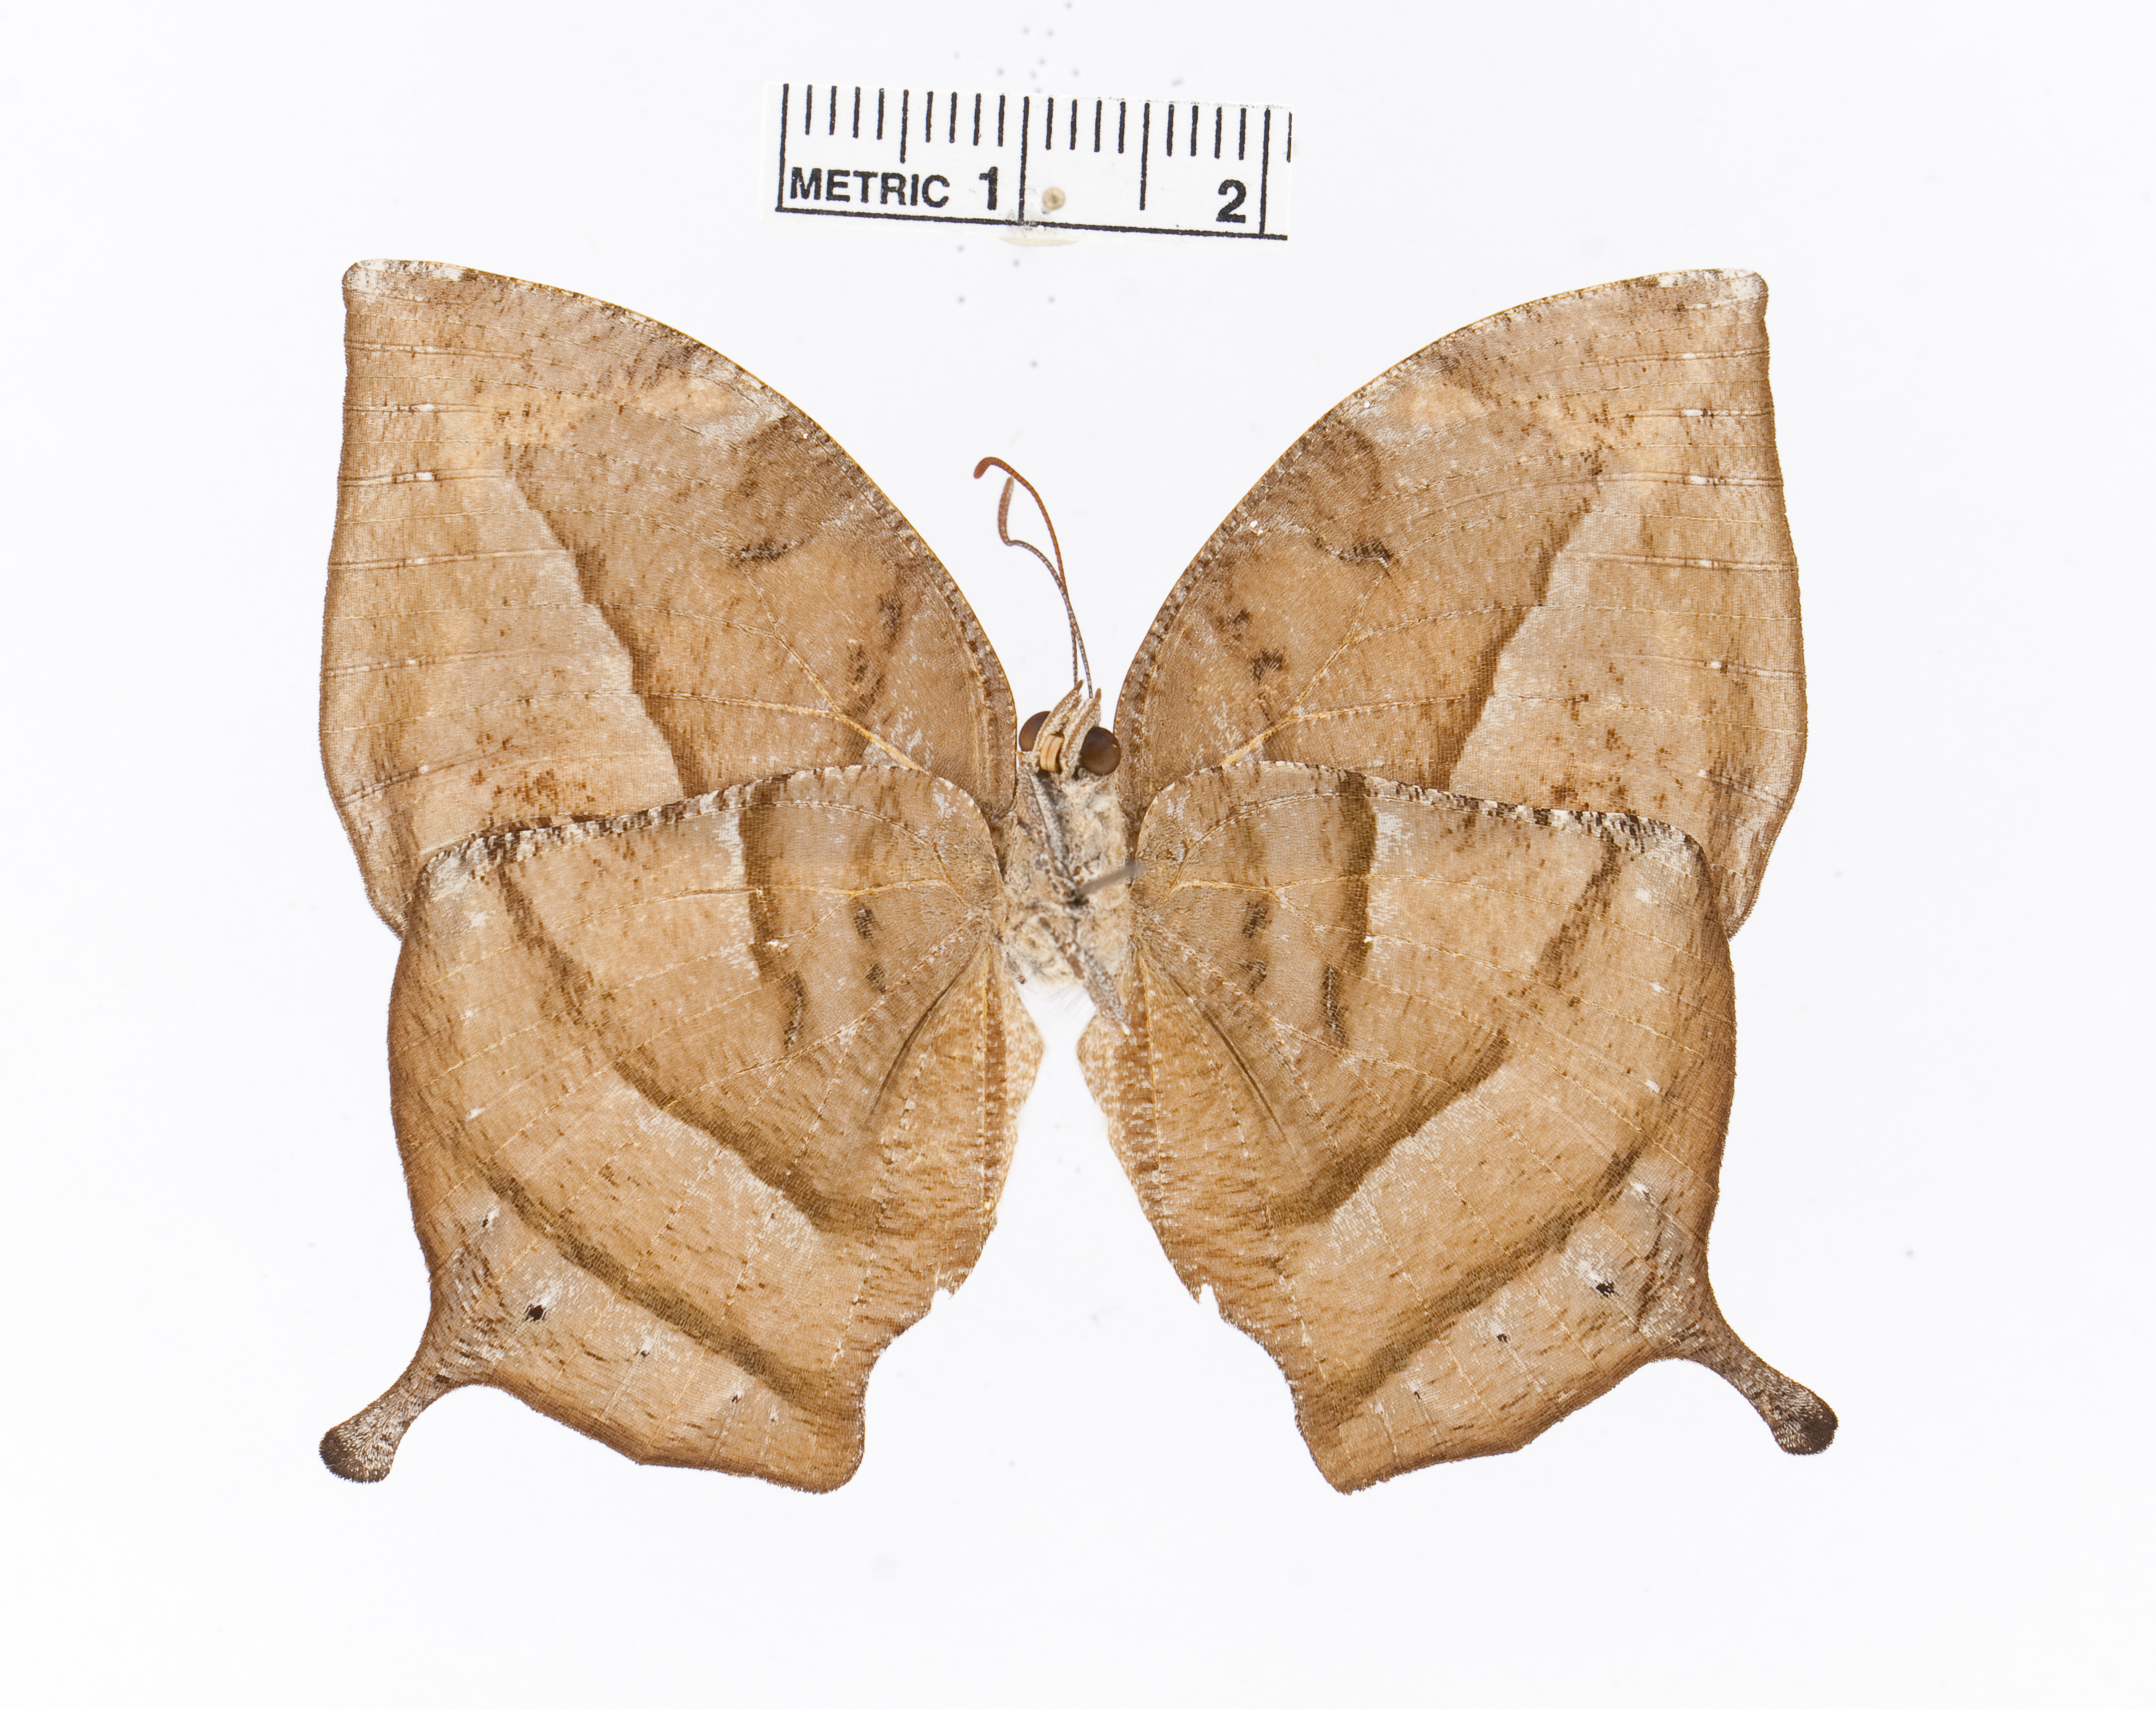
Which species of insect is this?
Memphis lineata
